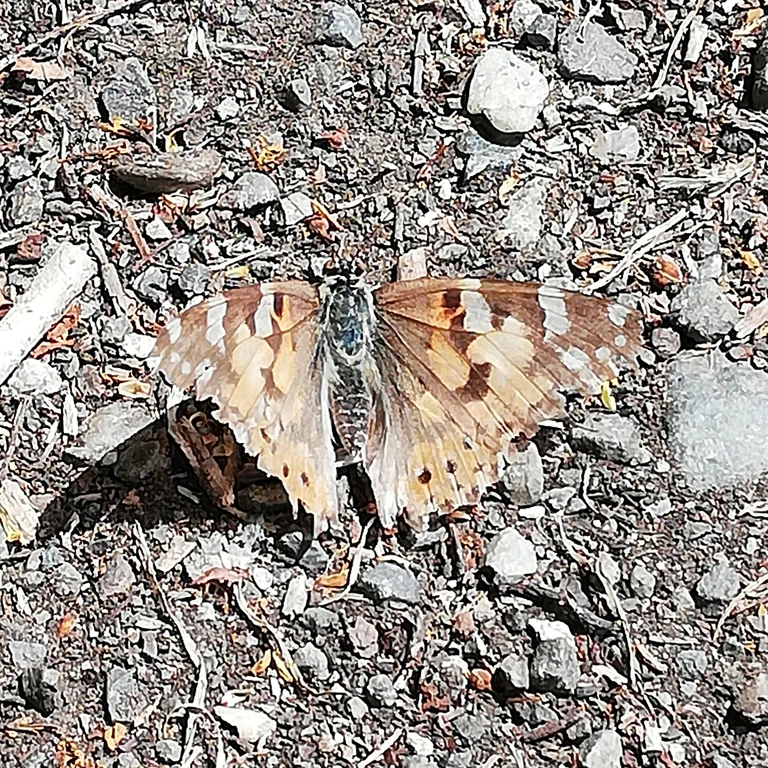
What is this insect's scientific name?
Vanessa cardui
